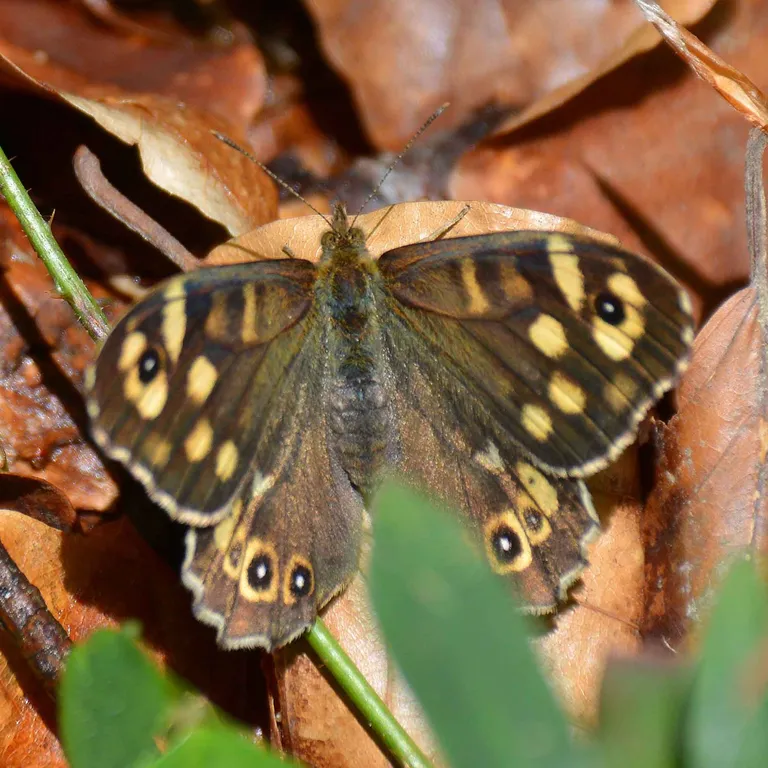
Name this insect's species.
Pararge aegeria
